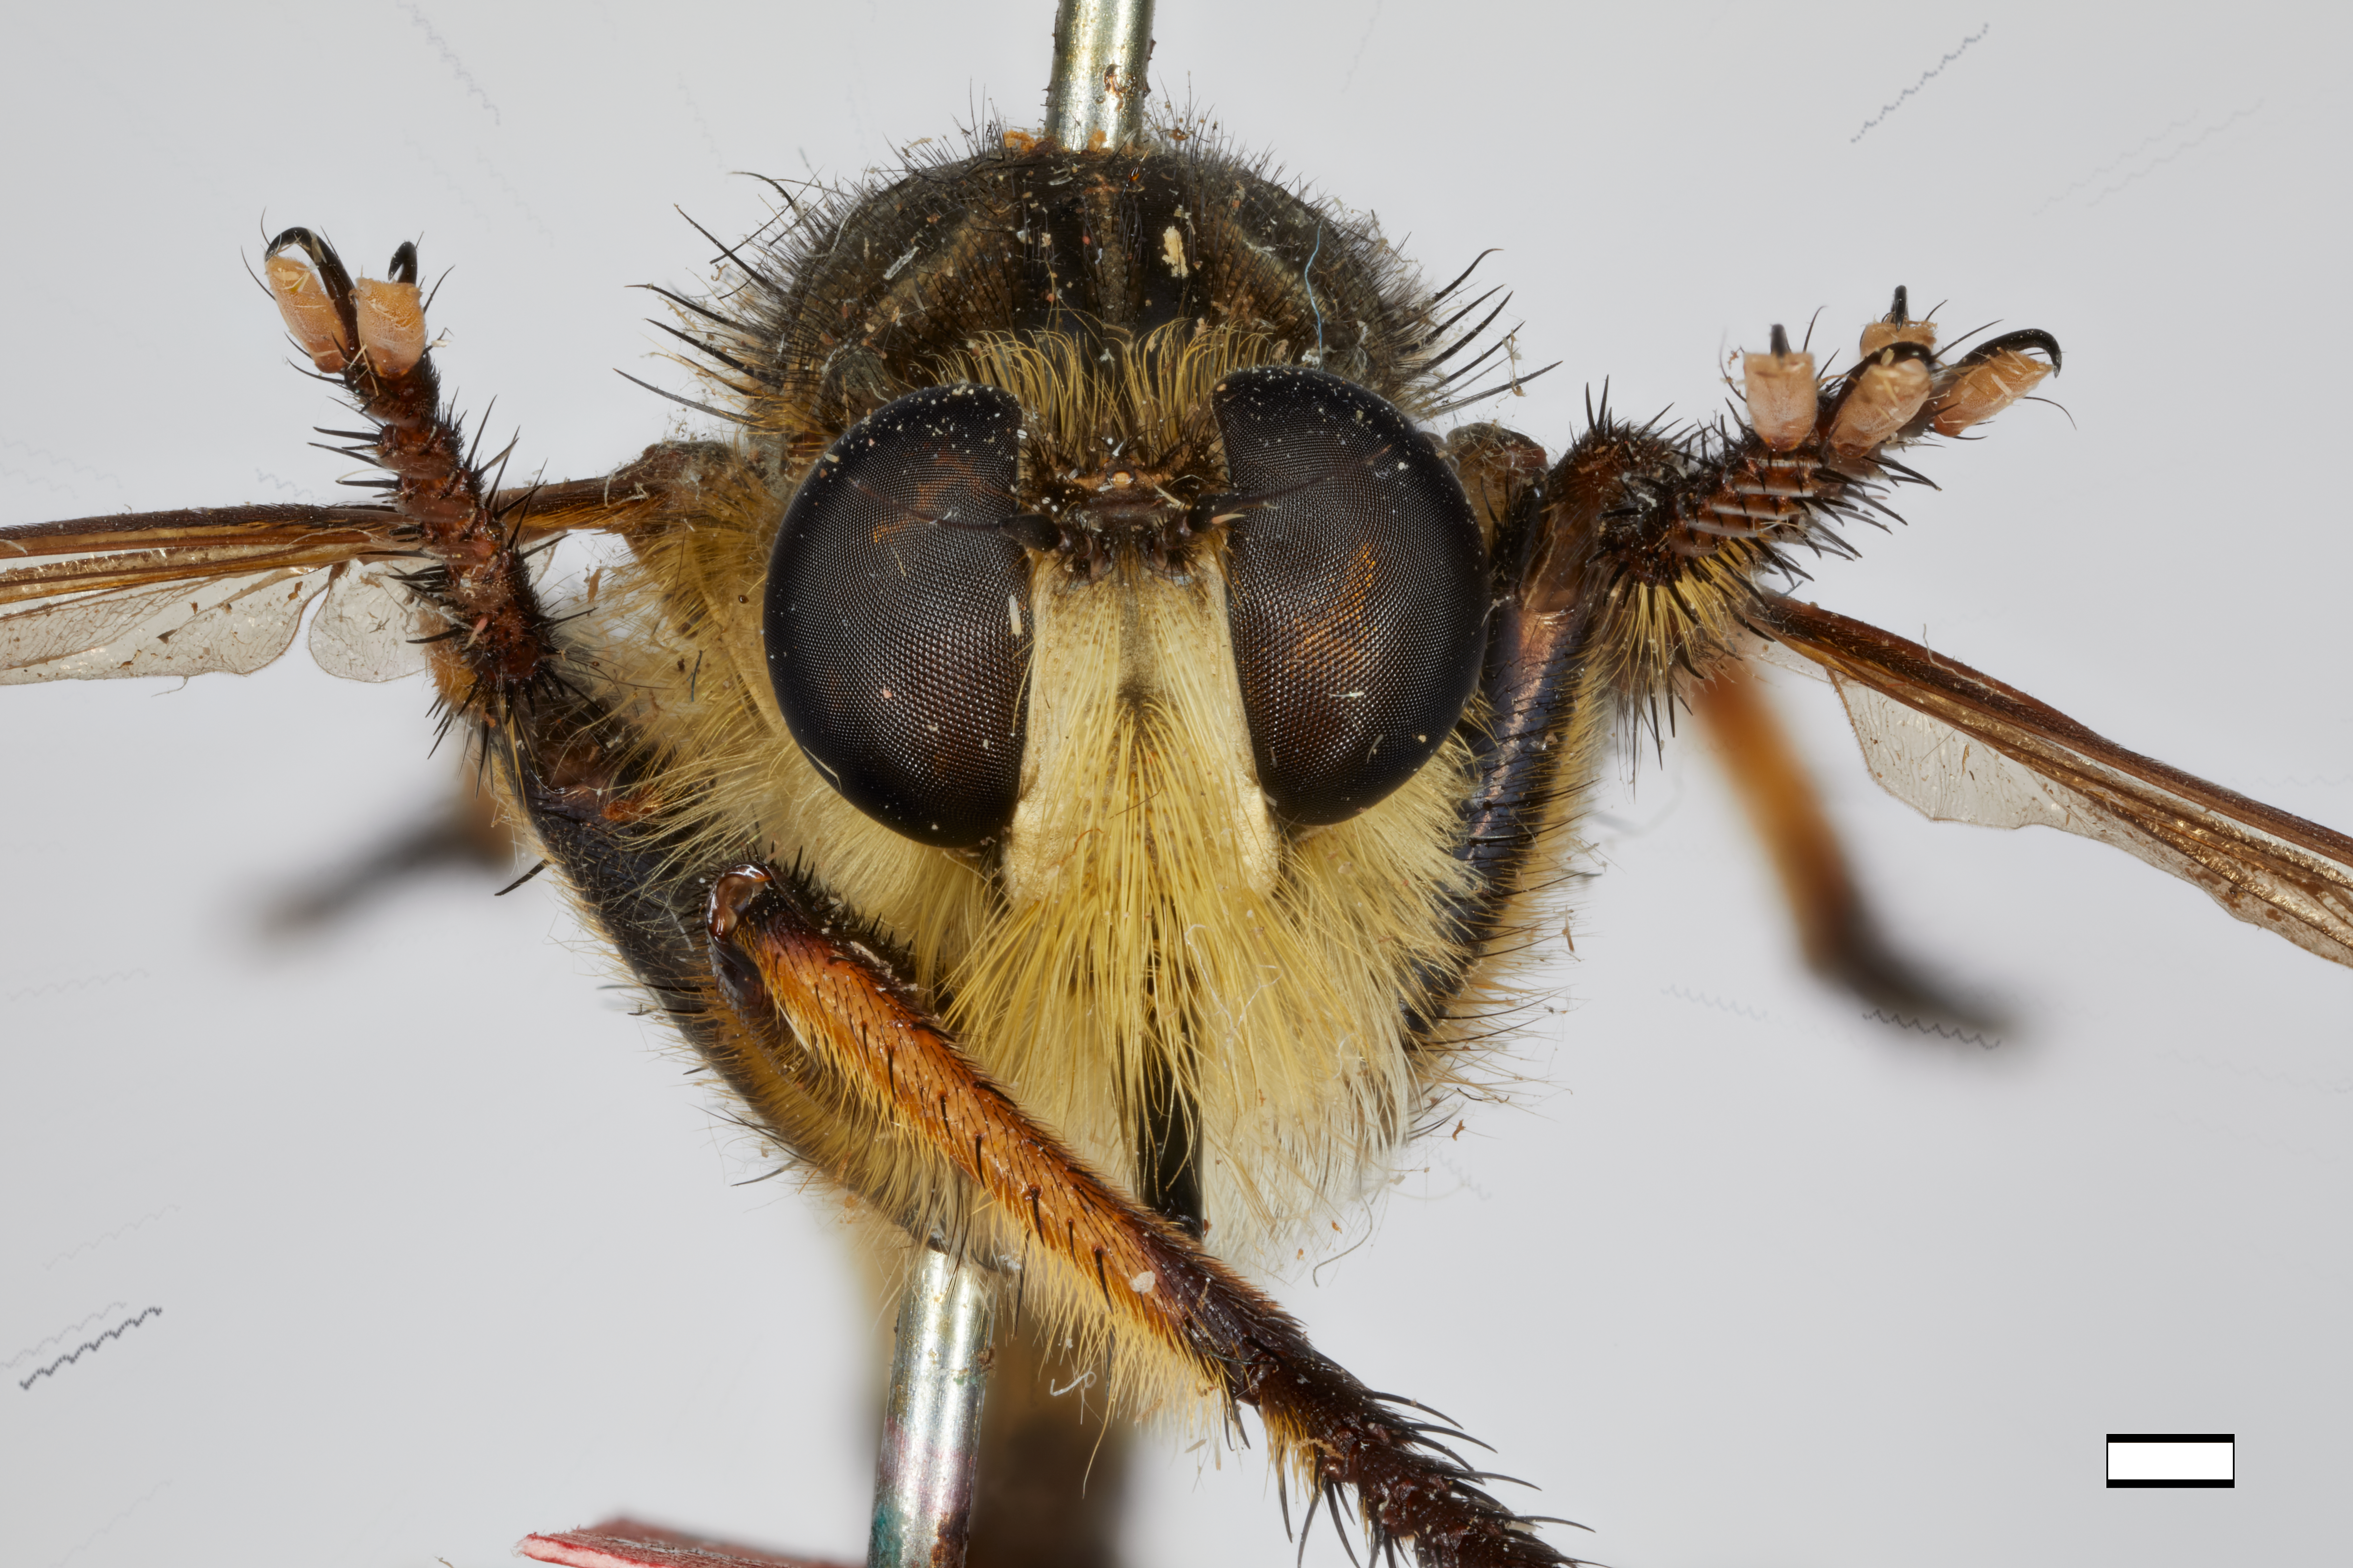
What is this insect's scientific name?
Promachus ater
